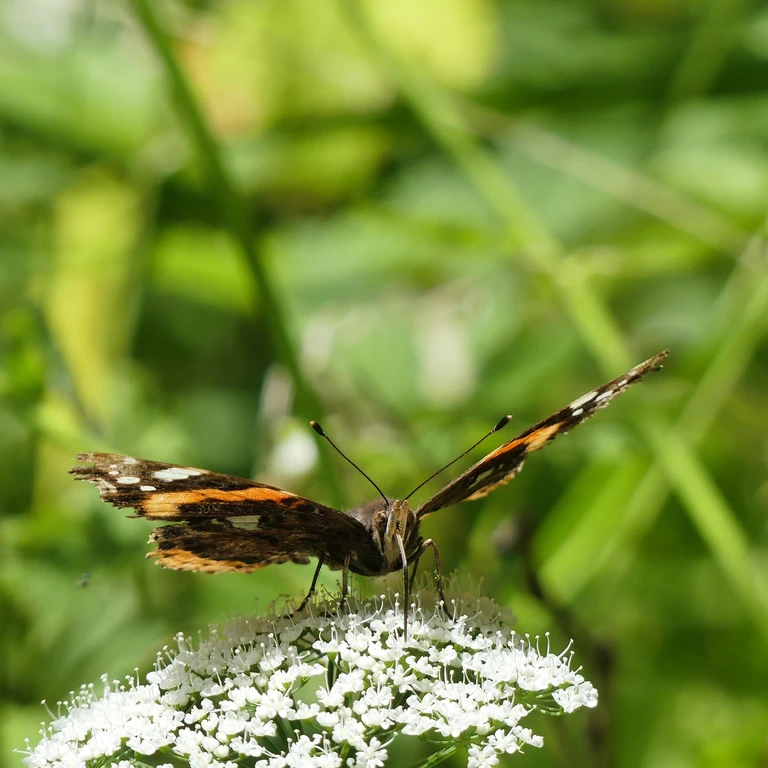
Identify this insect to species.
Vanessa atalanta
